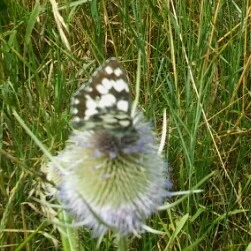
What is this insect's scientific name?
Melanargia galathea
